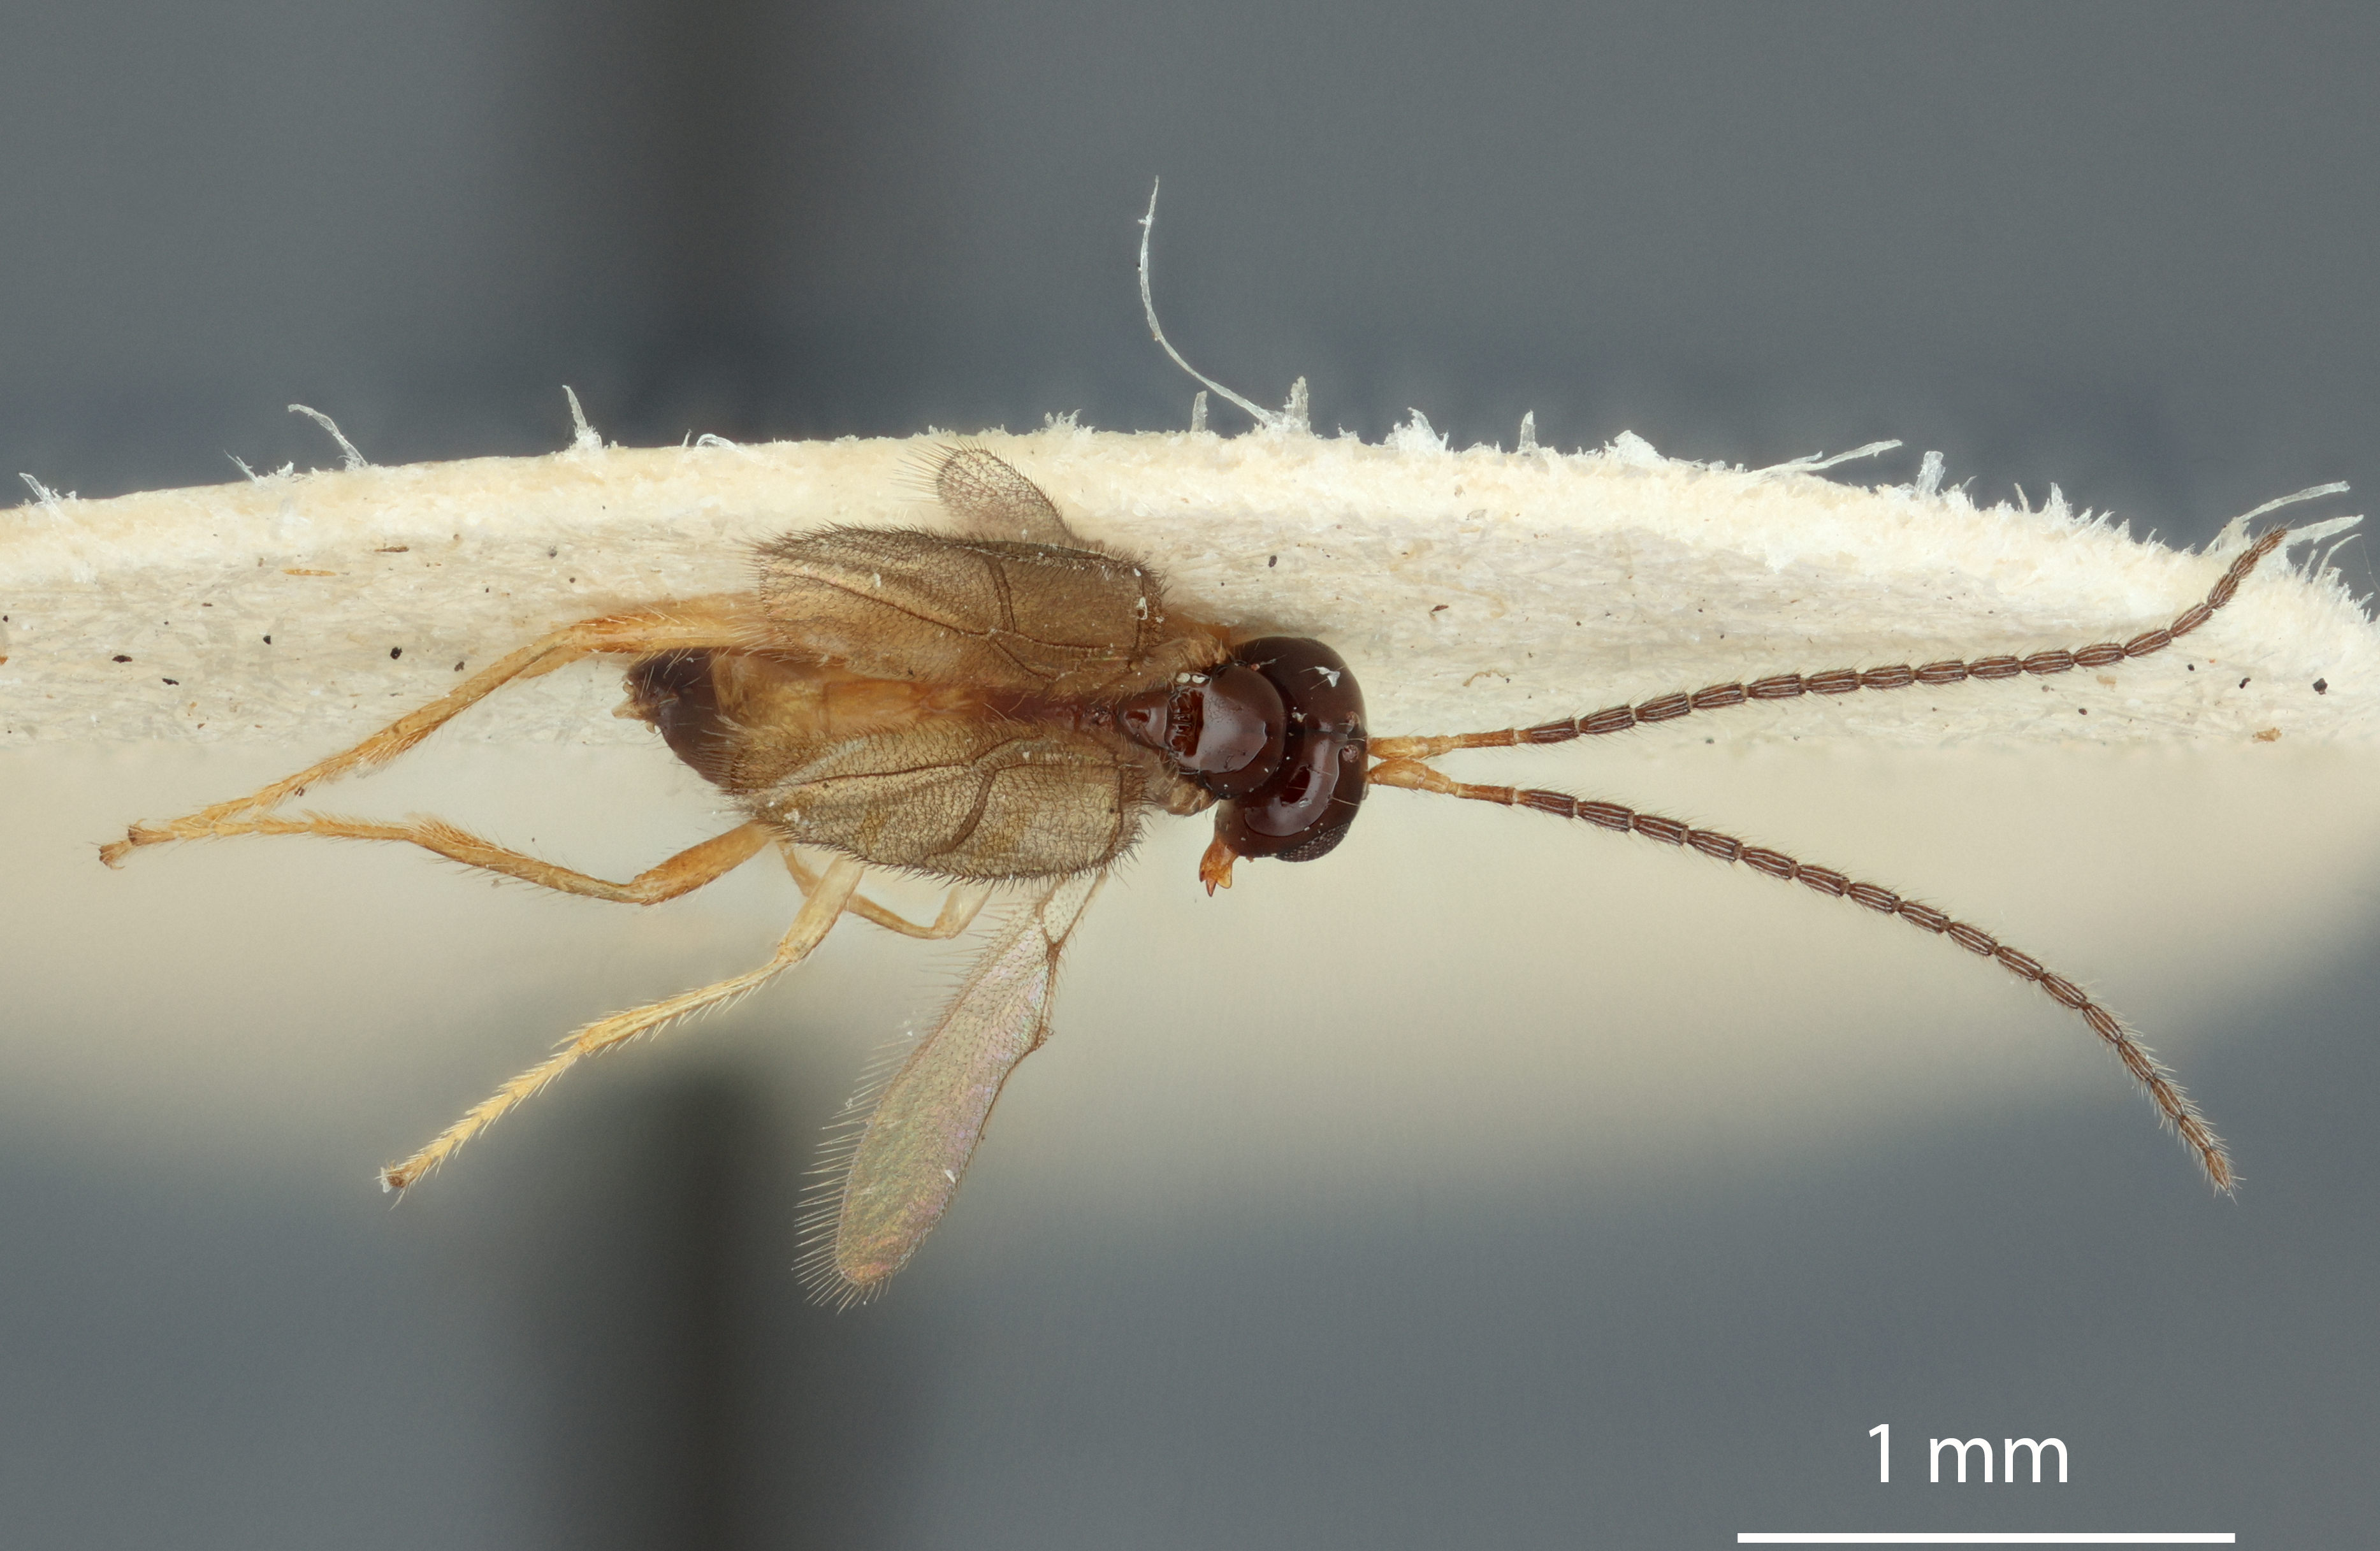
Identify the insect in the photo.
Aspilota girlanda
